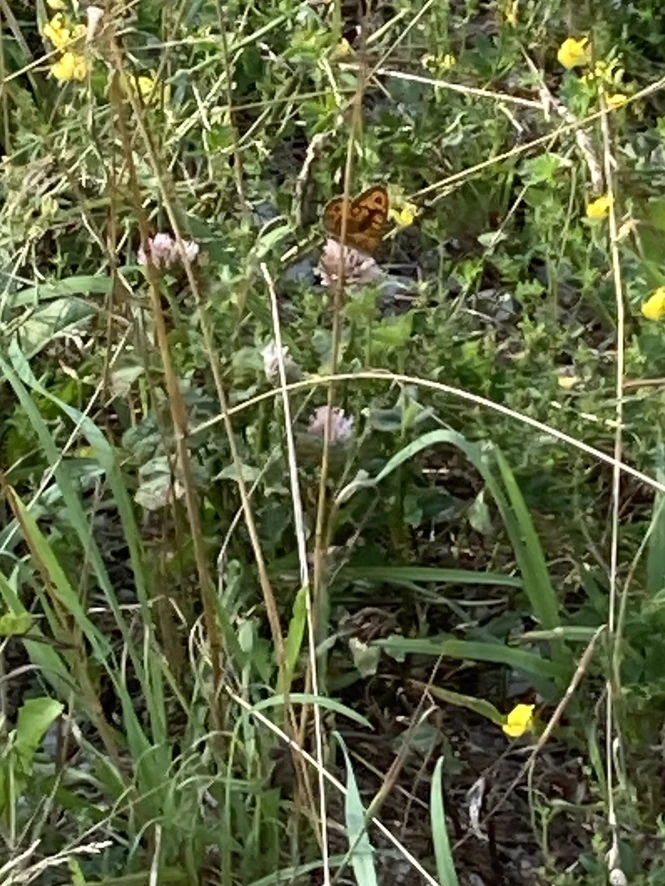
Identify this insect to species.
Lasiommata megera (also Pararge megera)
